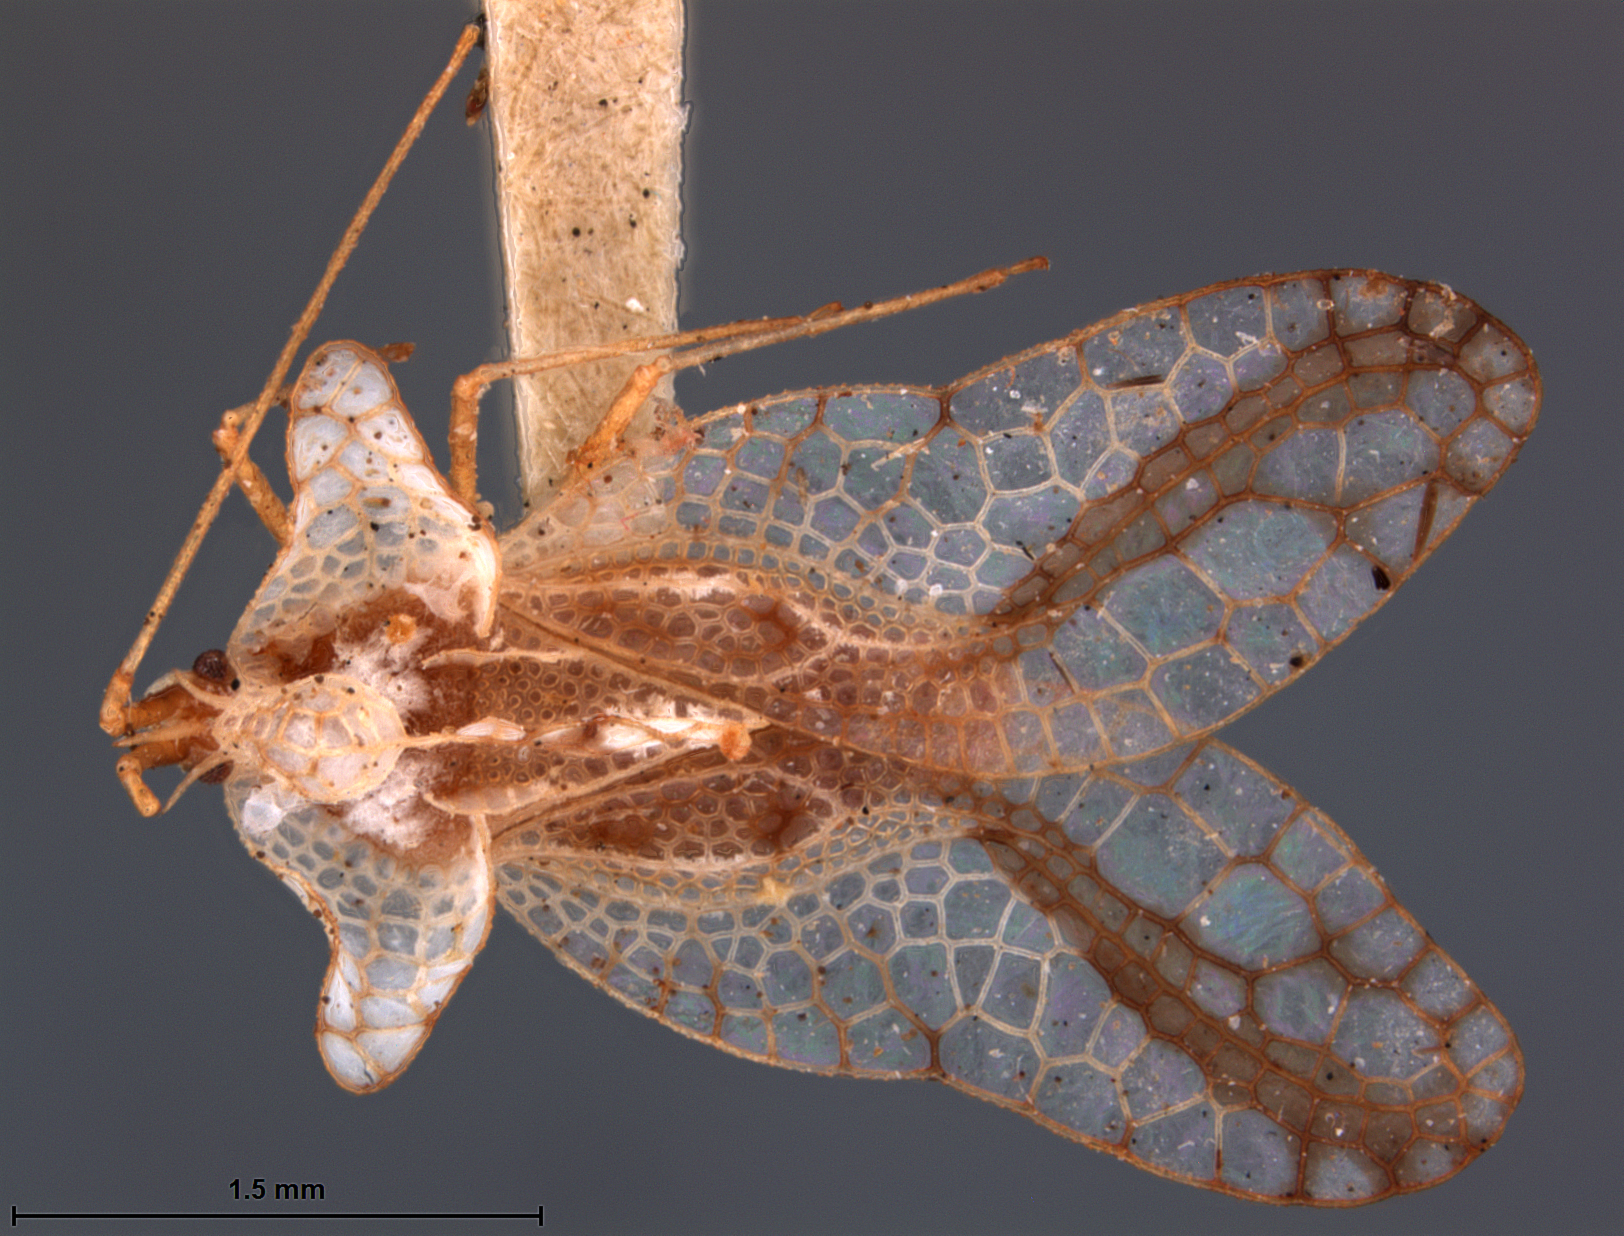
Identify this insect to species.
Leptostyla mcelfreshi
